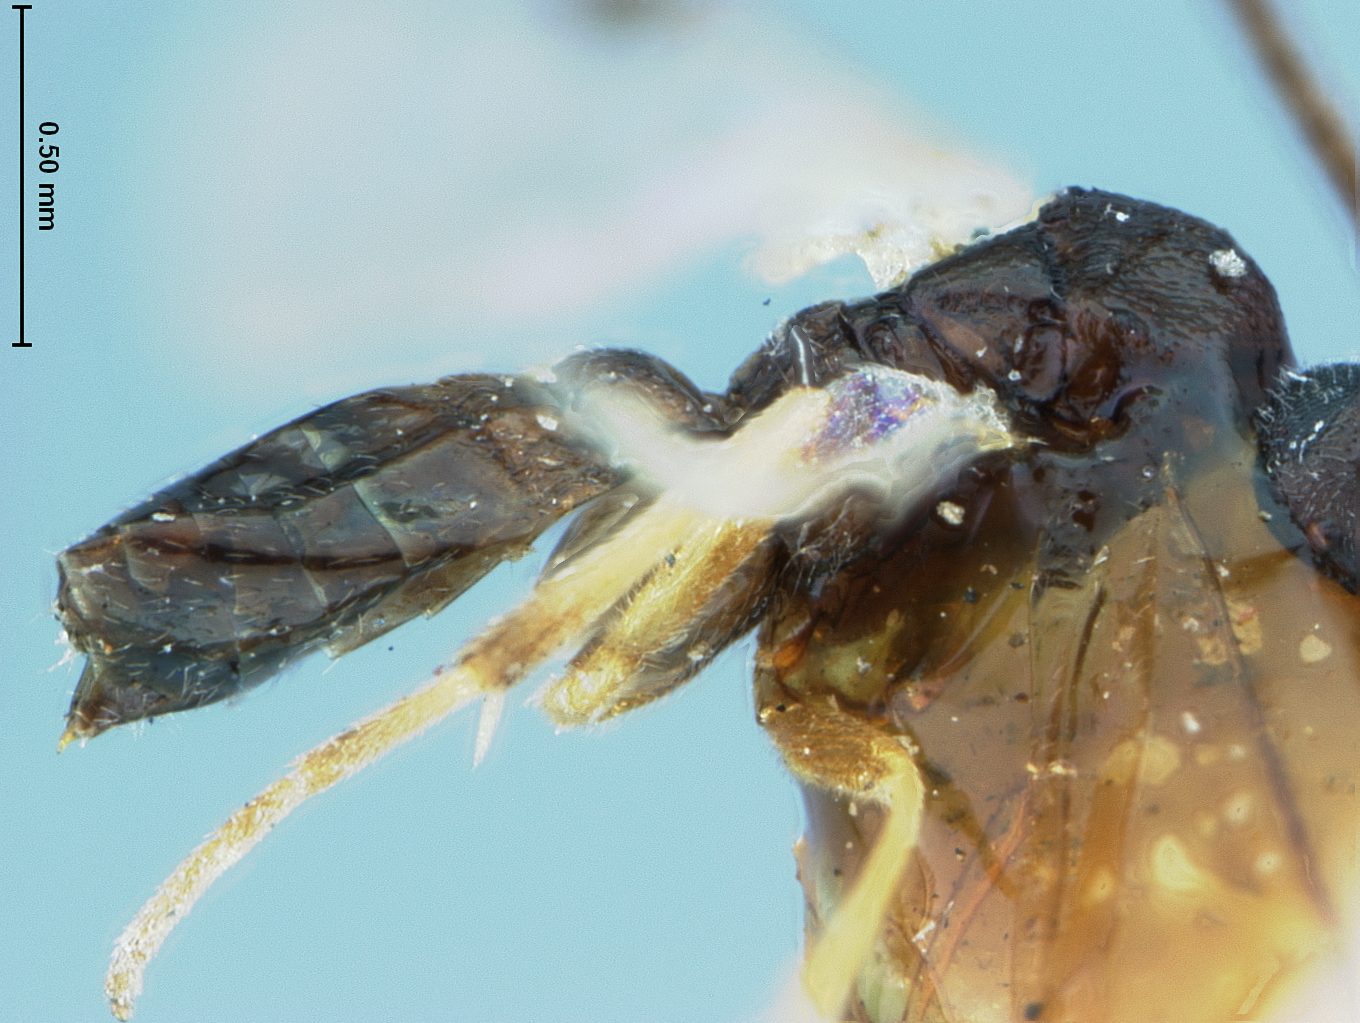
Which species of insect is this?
Apanteles schizurae
